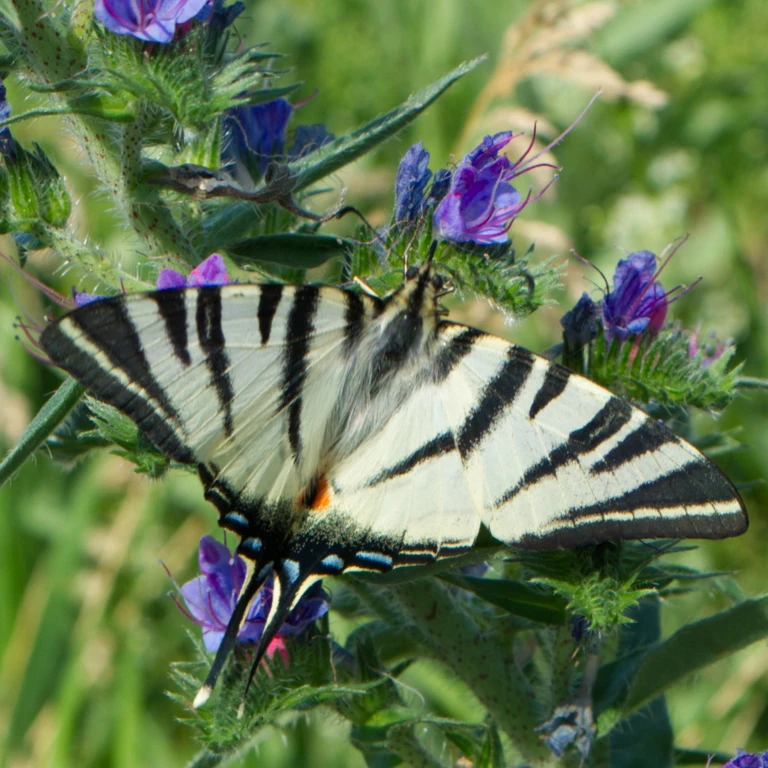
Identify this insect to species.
Iphiclides podalirius
